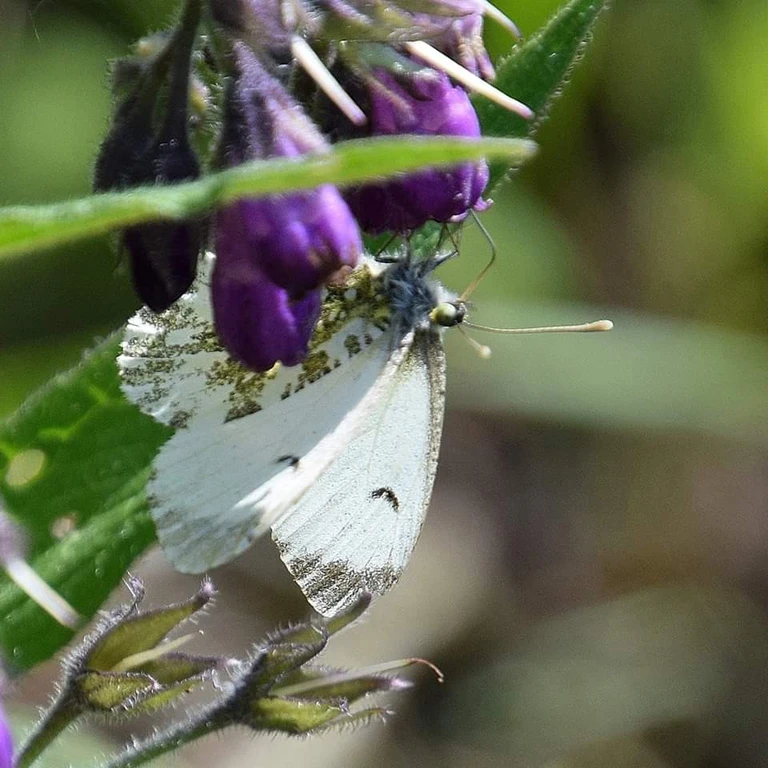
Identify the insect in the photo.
Anthocharis cardamines
